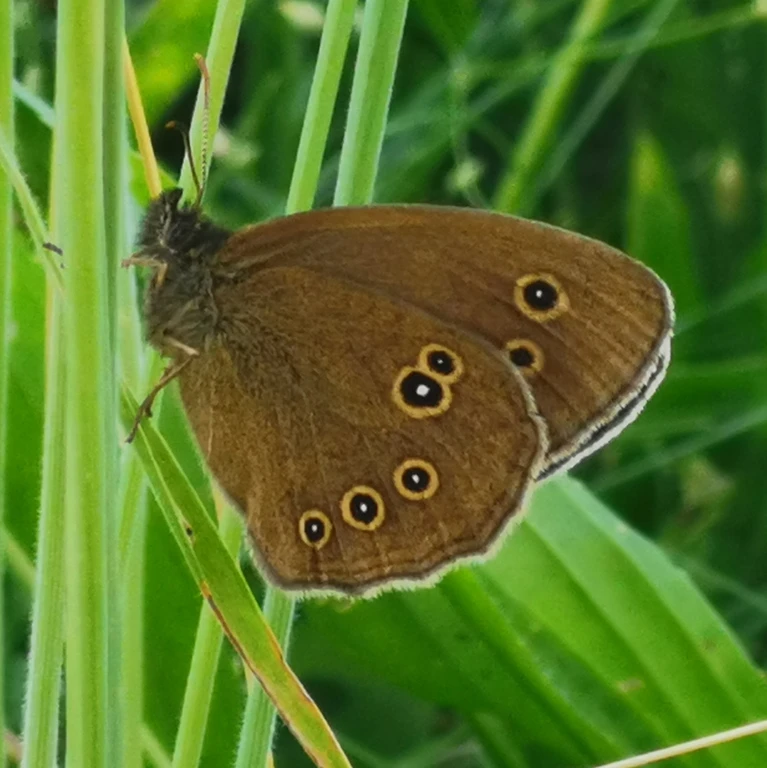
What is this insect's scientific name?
Aphantopus hyperantus
